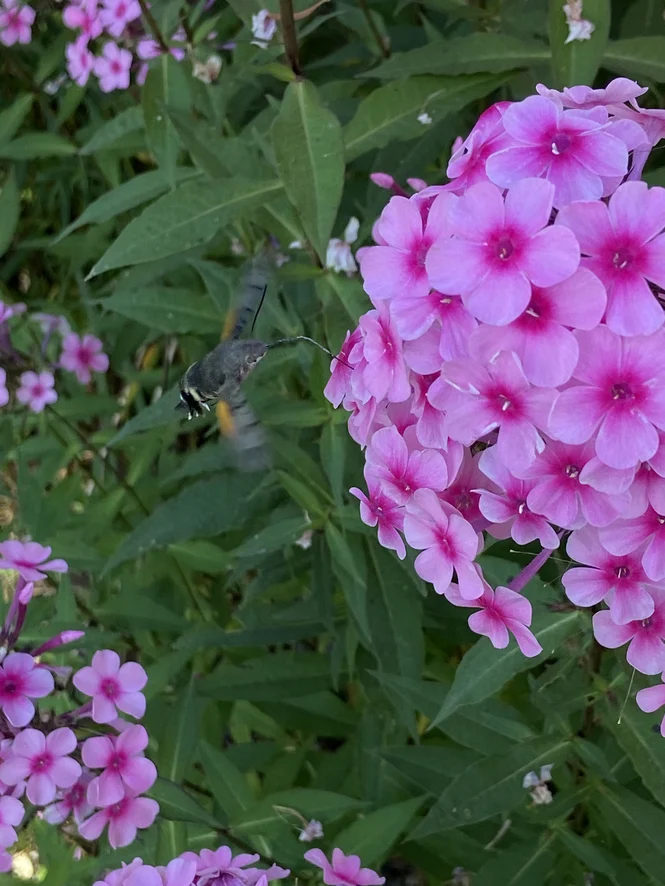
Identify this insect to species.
Macroglossum stellatarum
